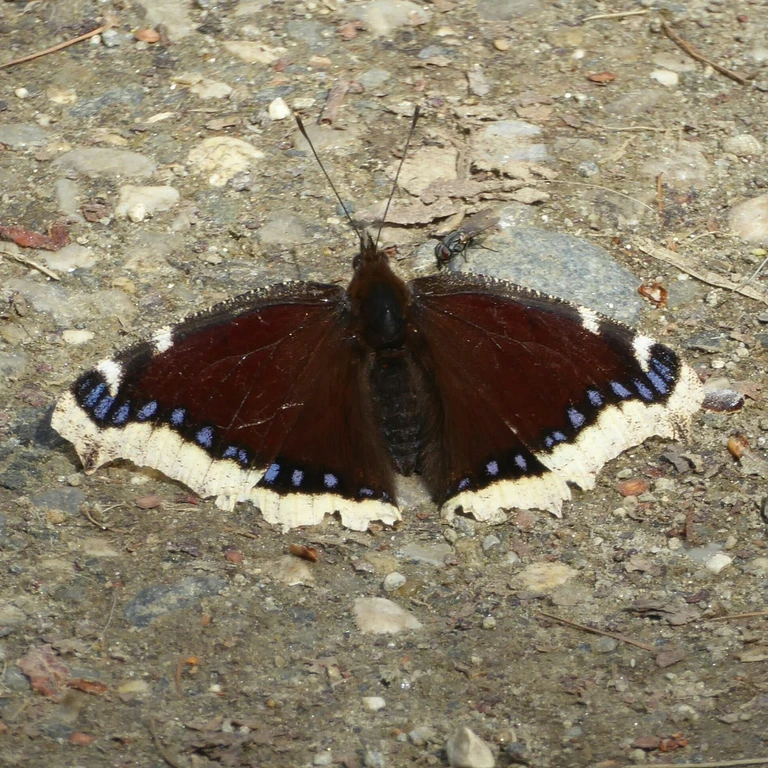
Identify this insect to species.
Nymphalis antiopa
